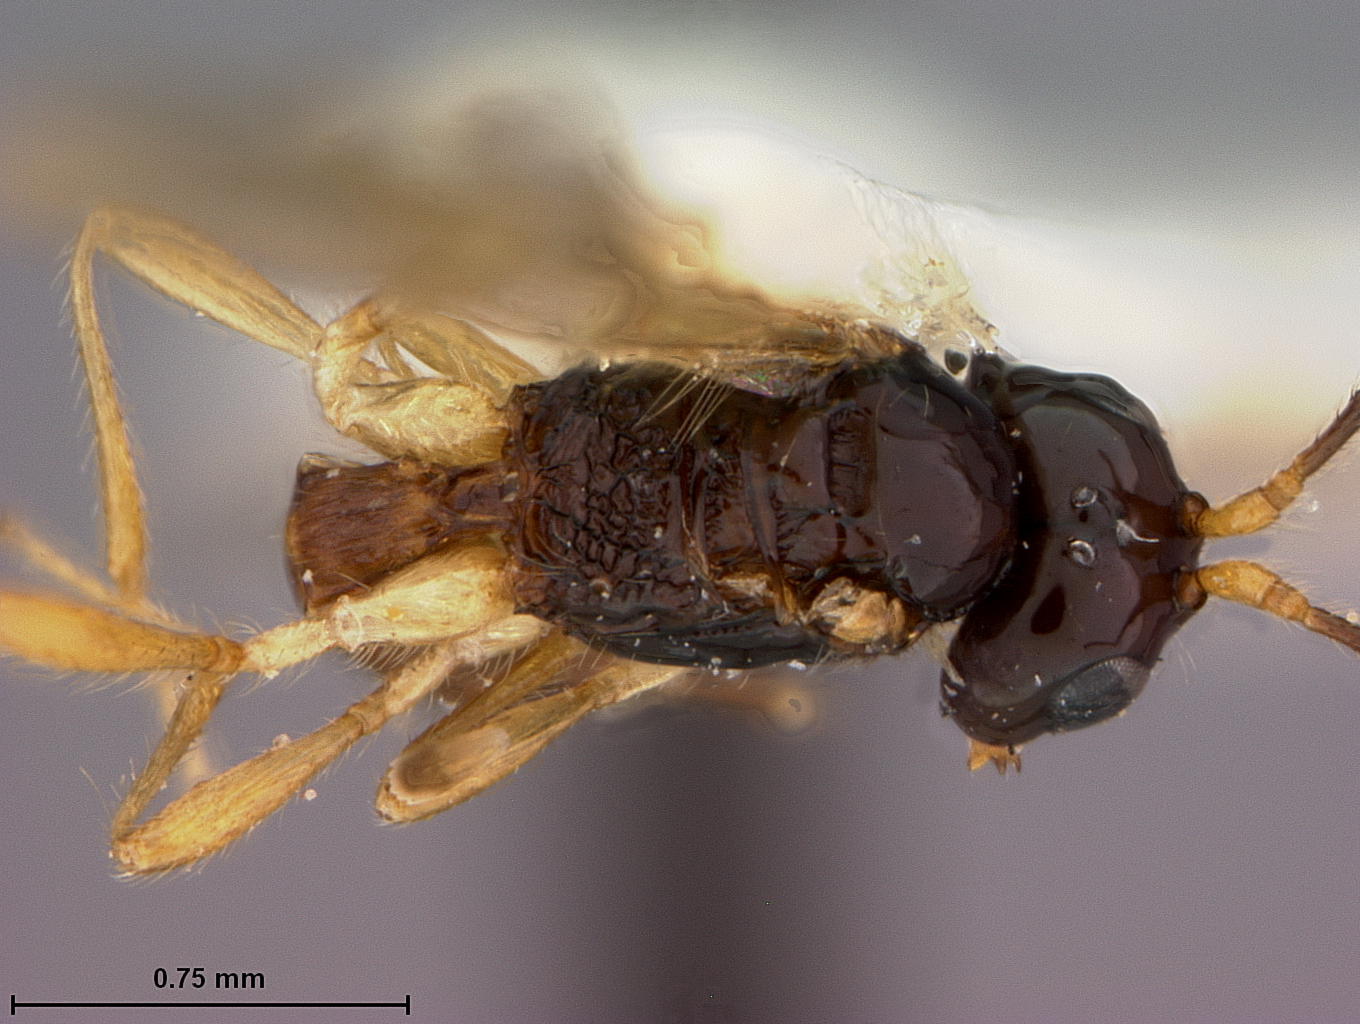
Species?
Aspilota krombeini
